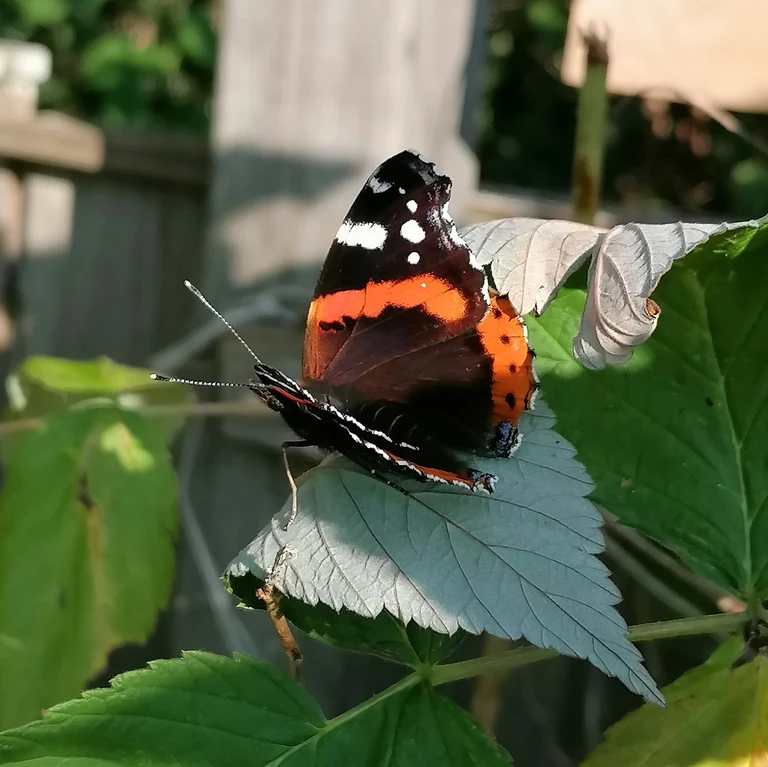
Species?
Vanessa atalanta
